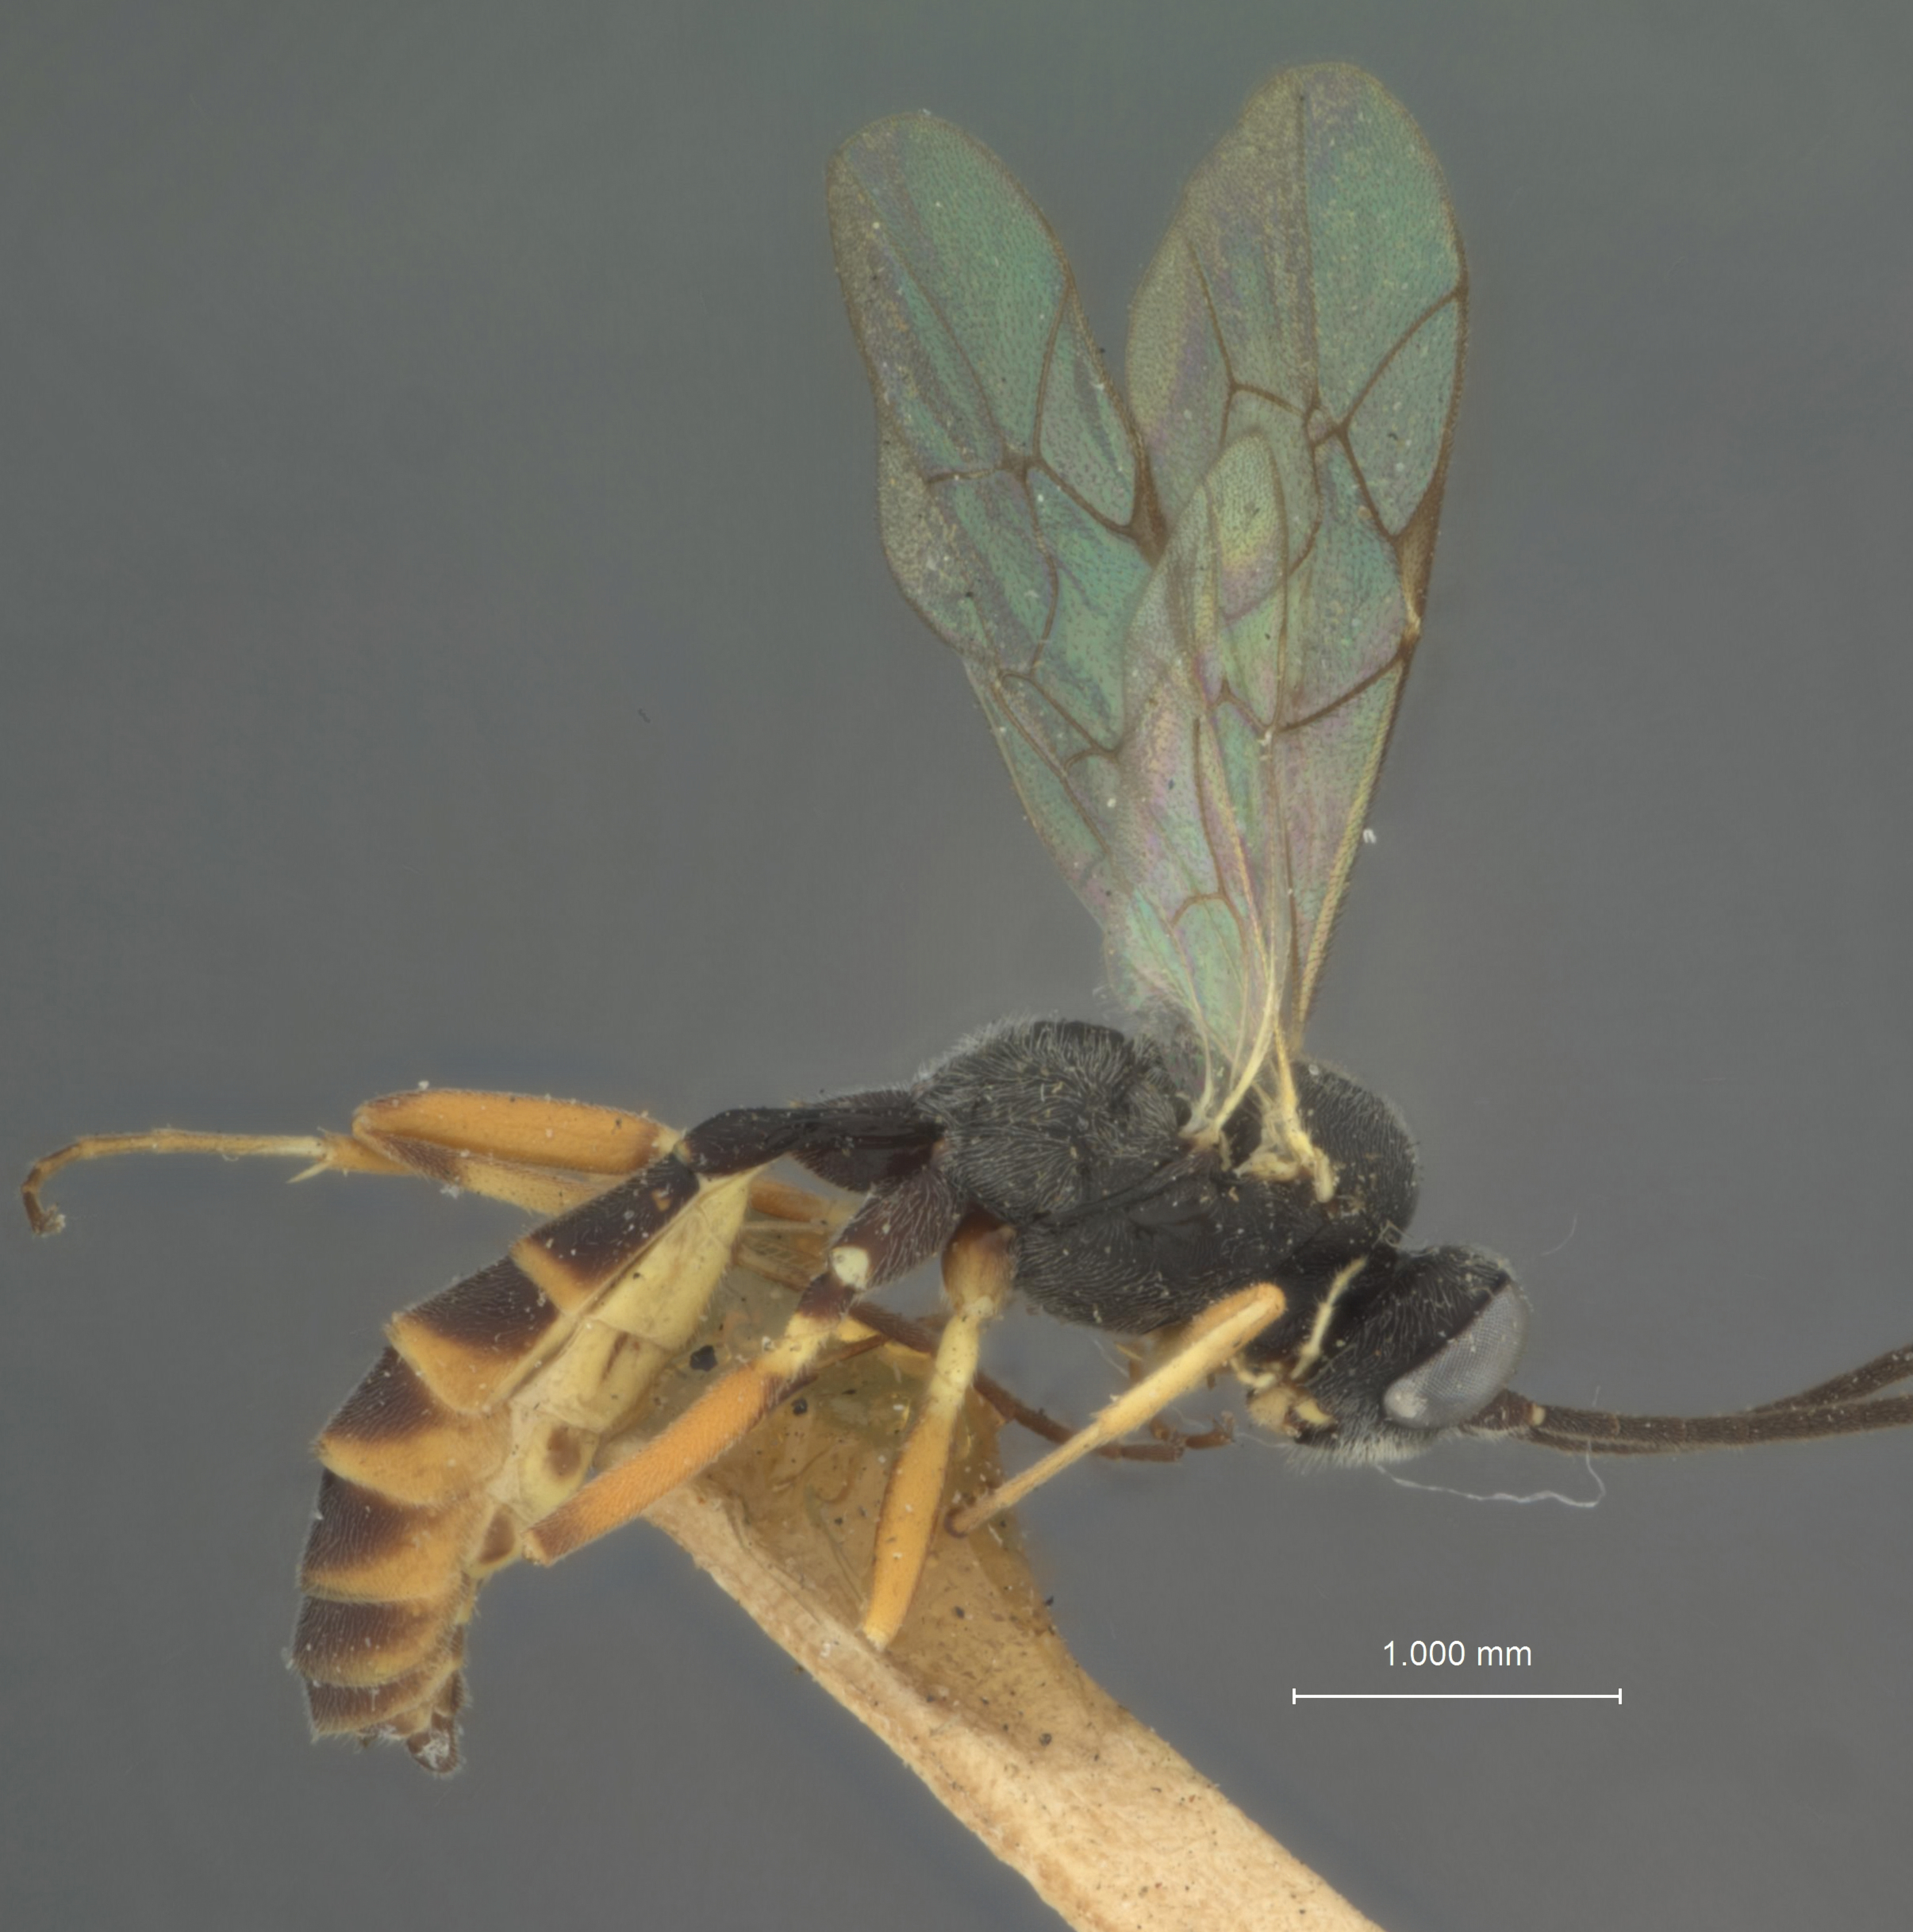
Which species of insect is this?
Limneria flavicincta
